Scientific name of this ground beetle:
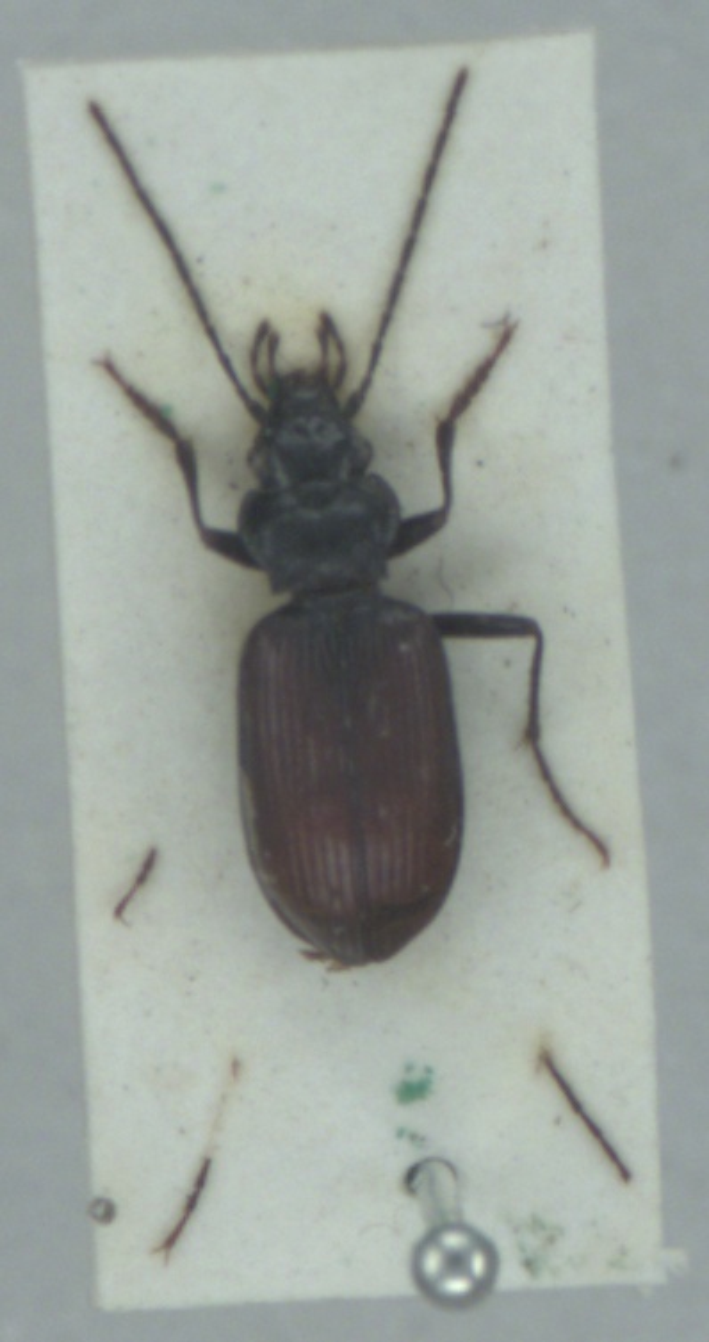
Nebria rufescens
